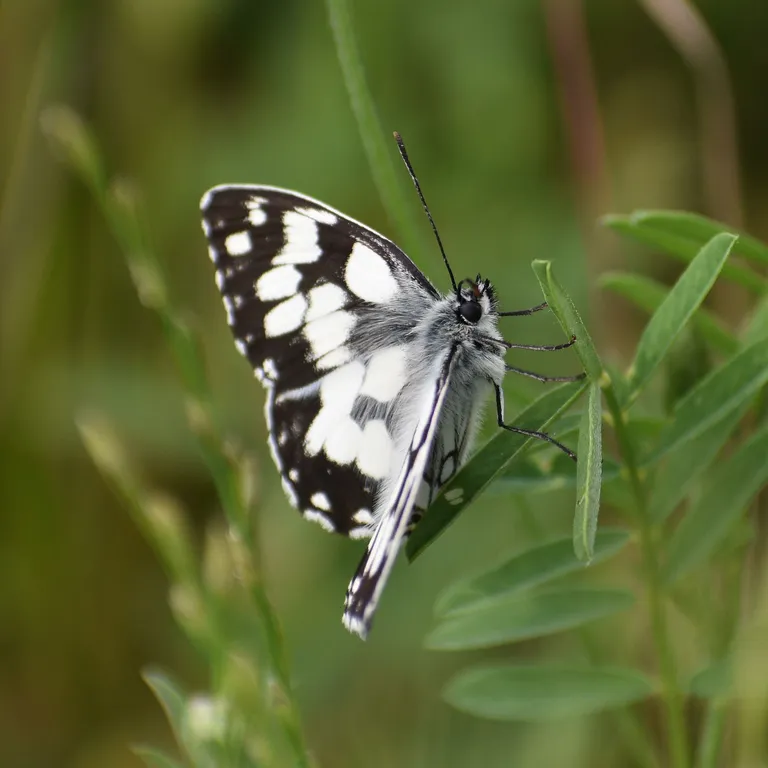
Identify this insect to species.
Melanargia galathea
